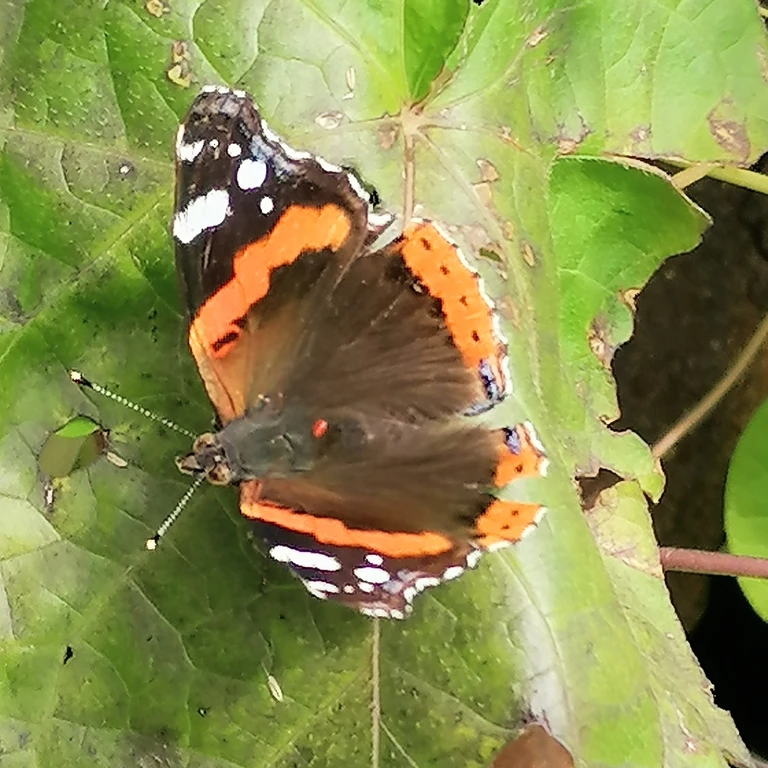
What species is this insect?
Vanessa atalanta
